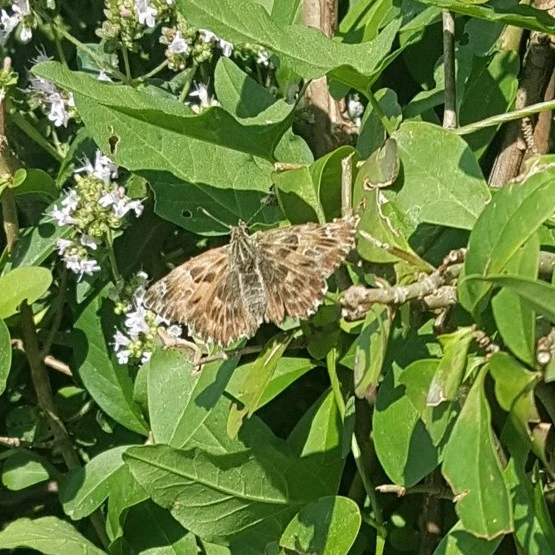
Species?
Carcharodus alceae
